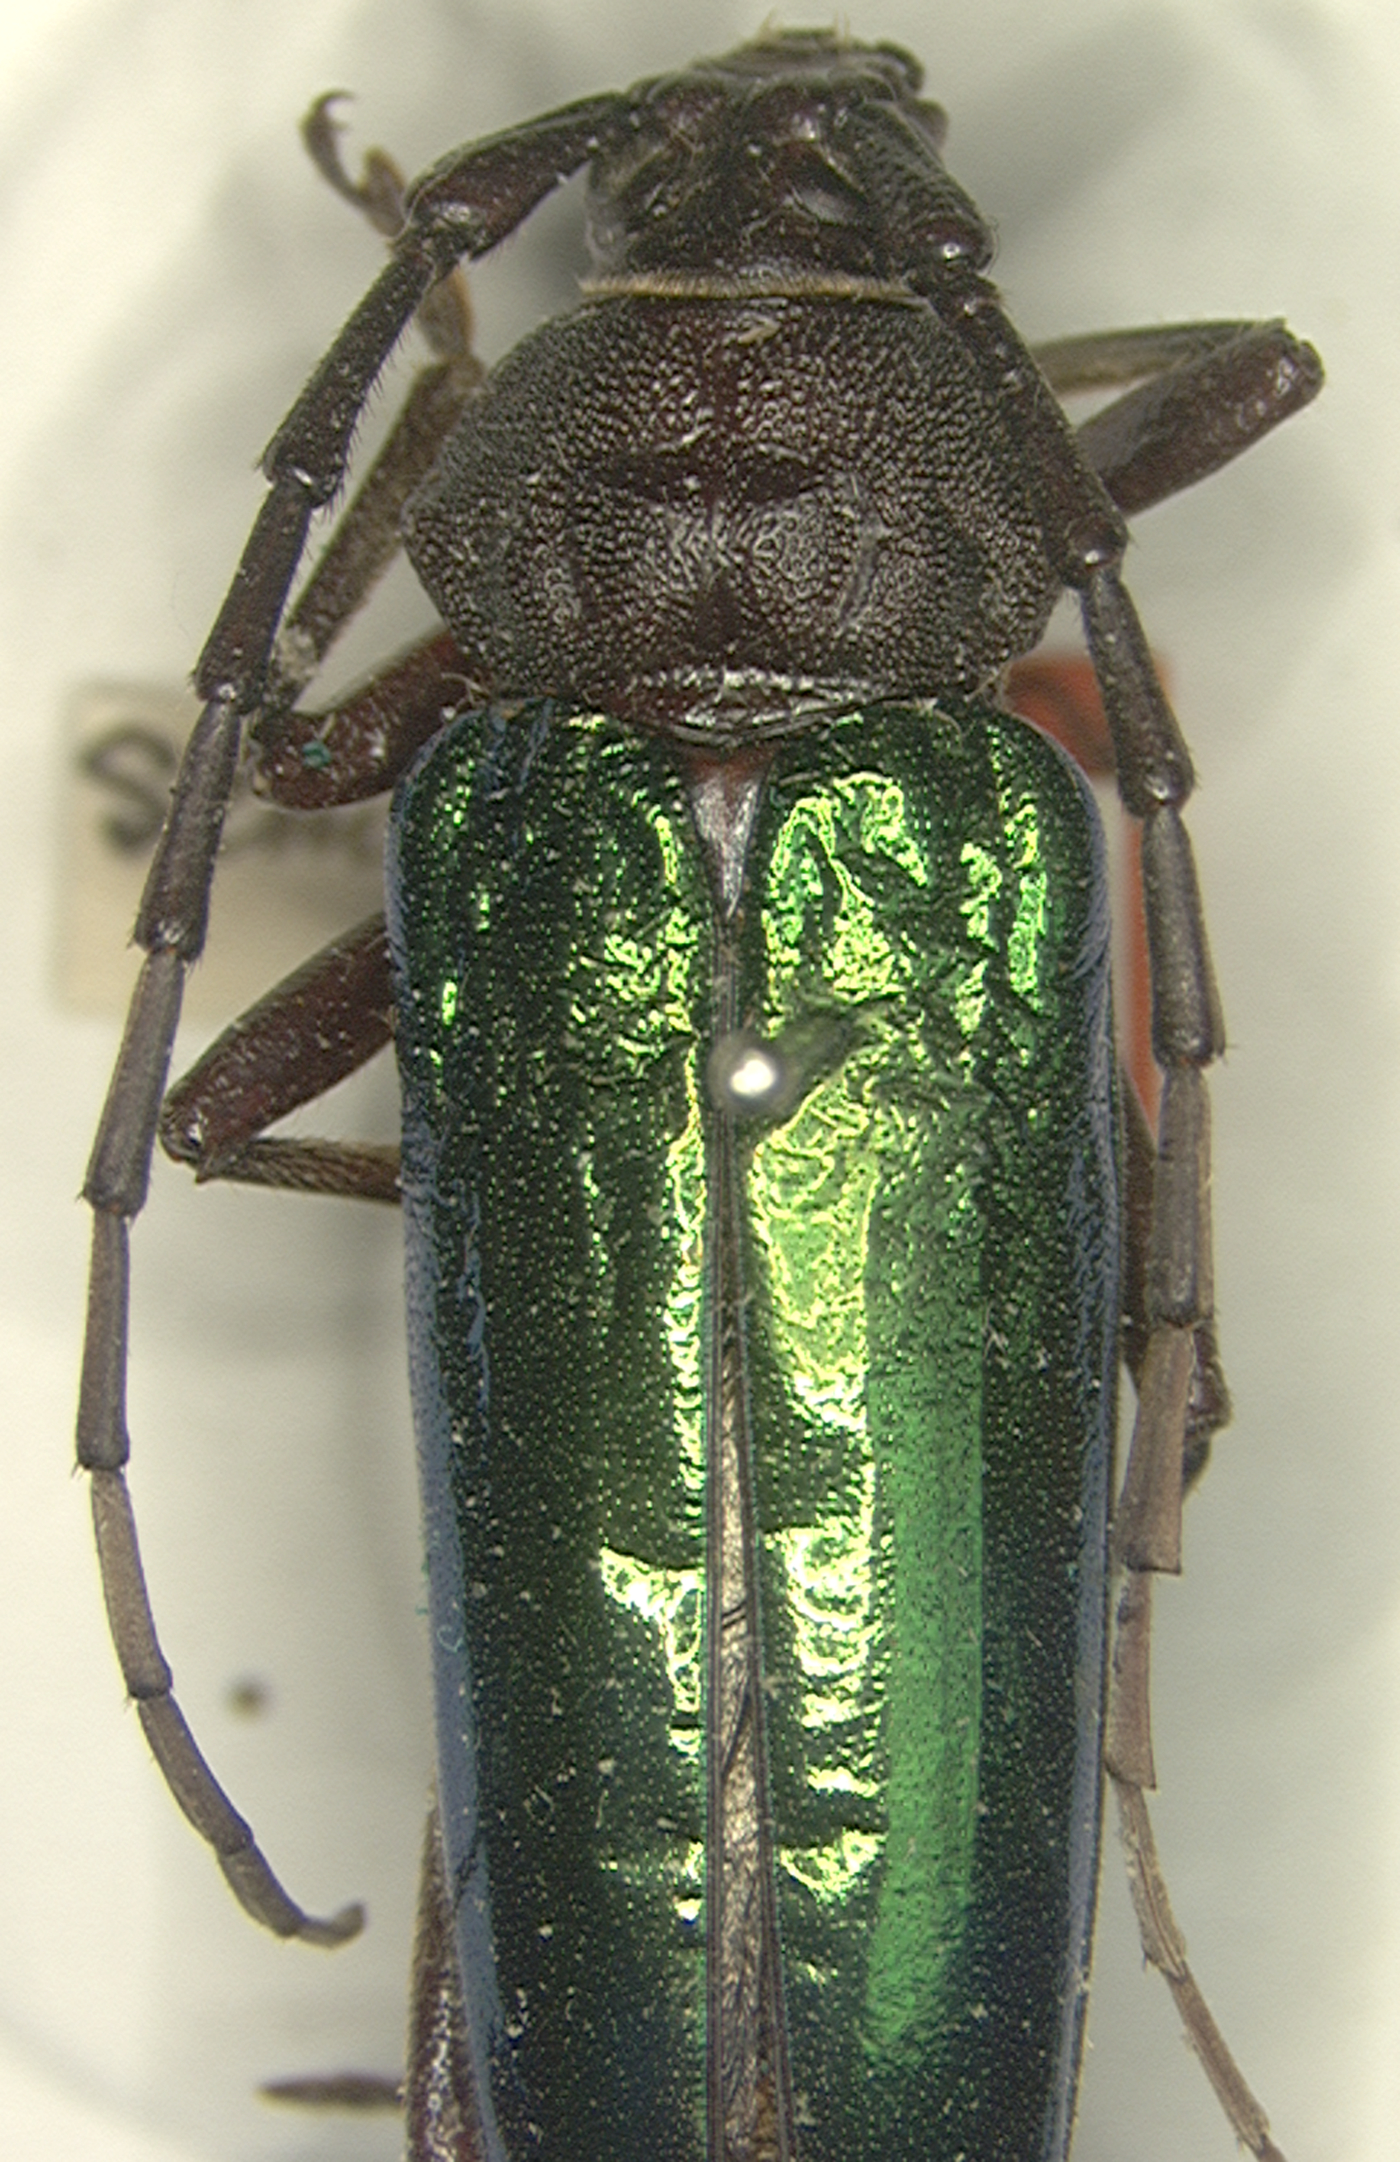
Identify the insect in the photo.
Crioprosopus praestans (also Callona praestans)
